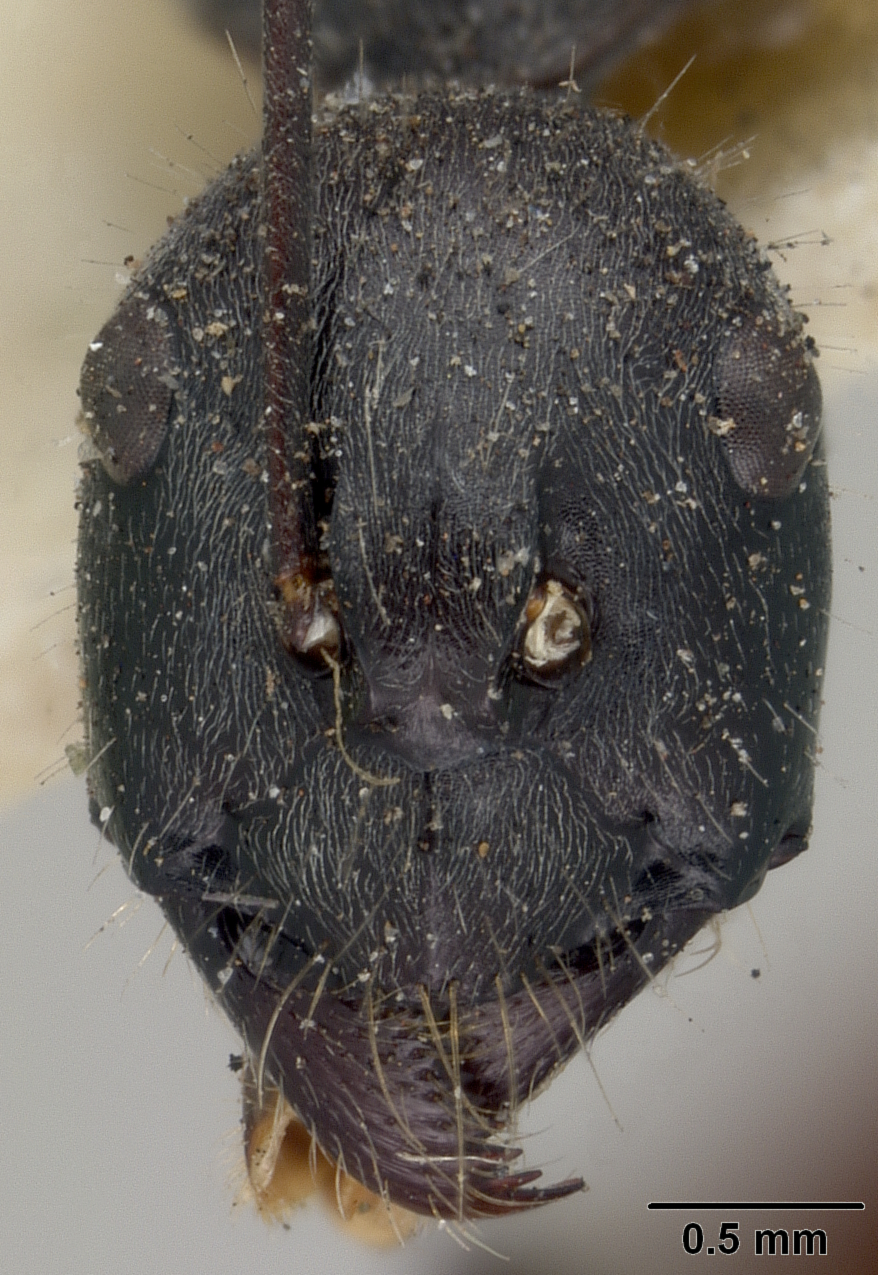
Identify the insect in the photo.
Camponotus versicolor
